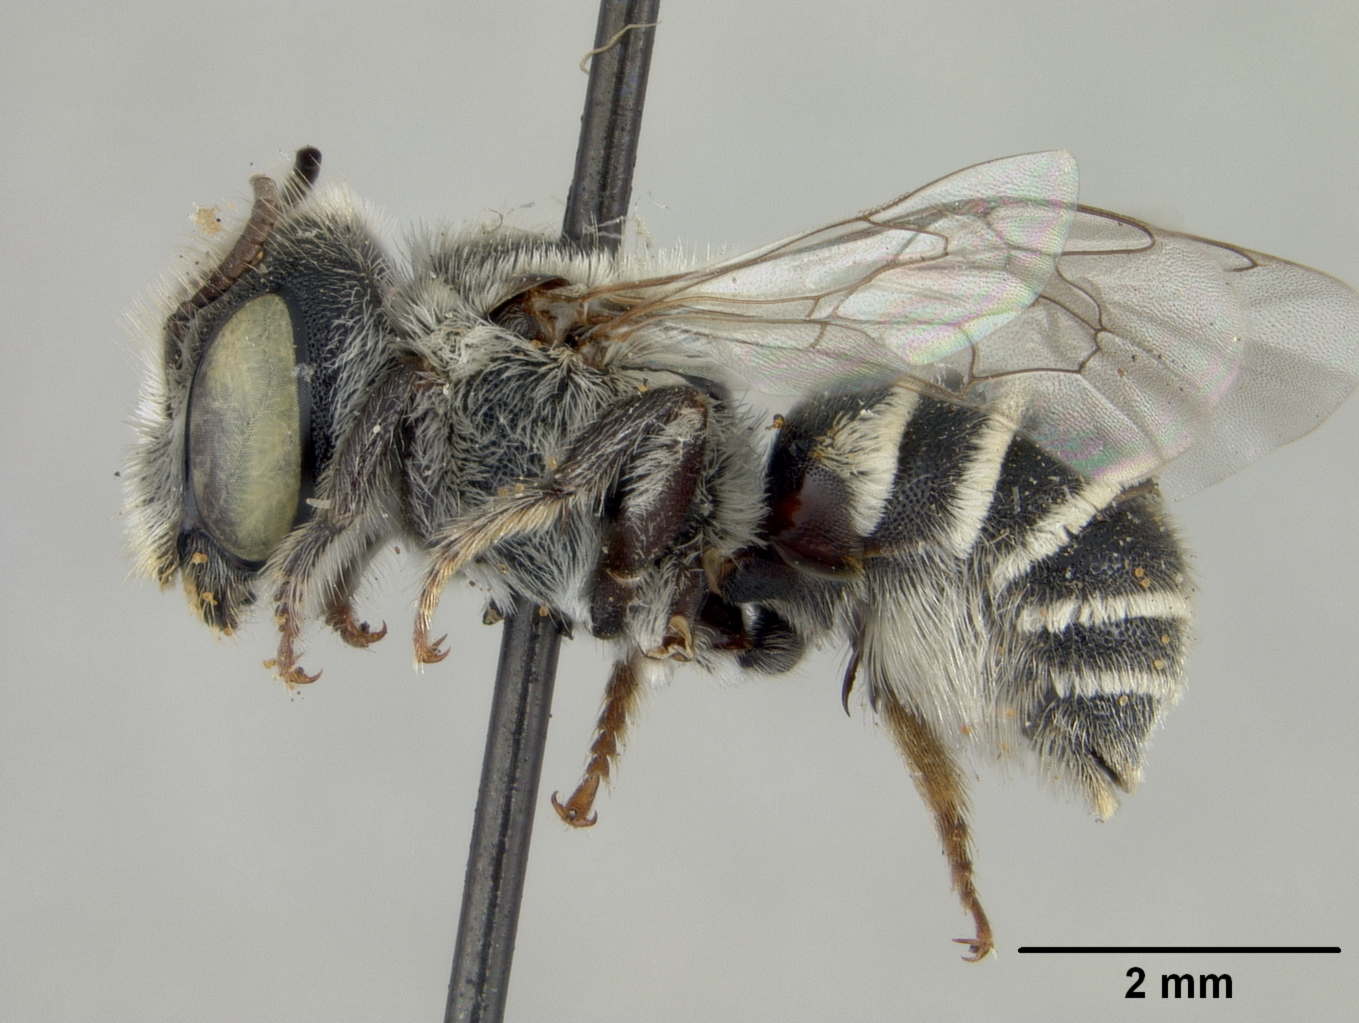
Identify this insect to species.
Ashmeadiella dimalla
